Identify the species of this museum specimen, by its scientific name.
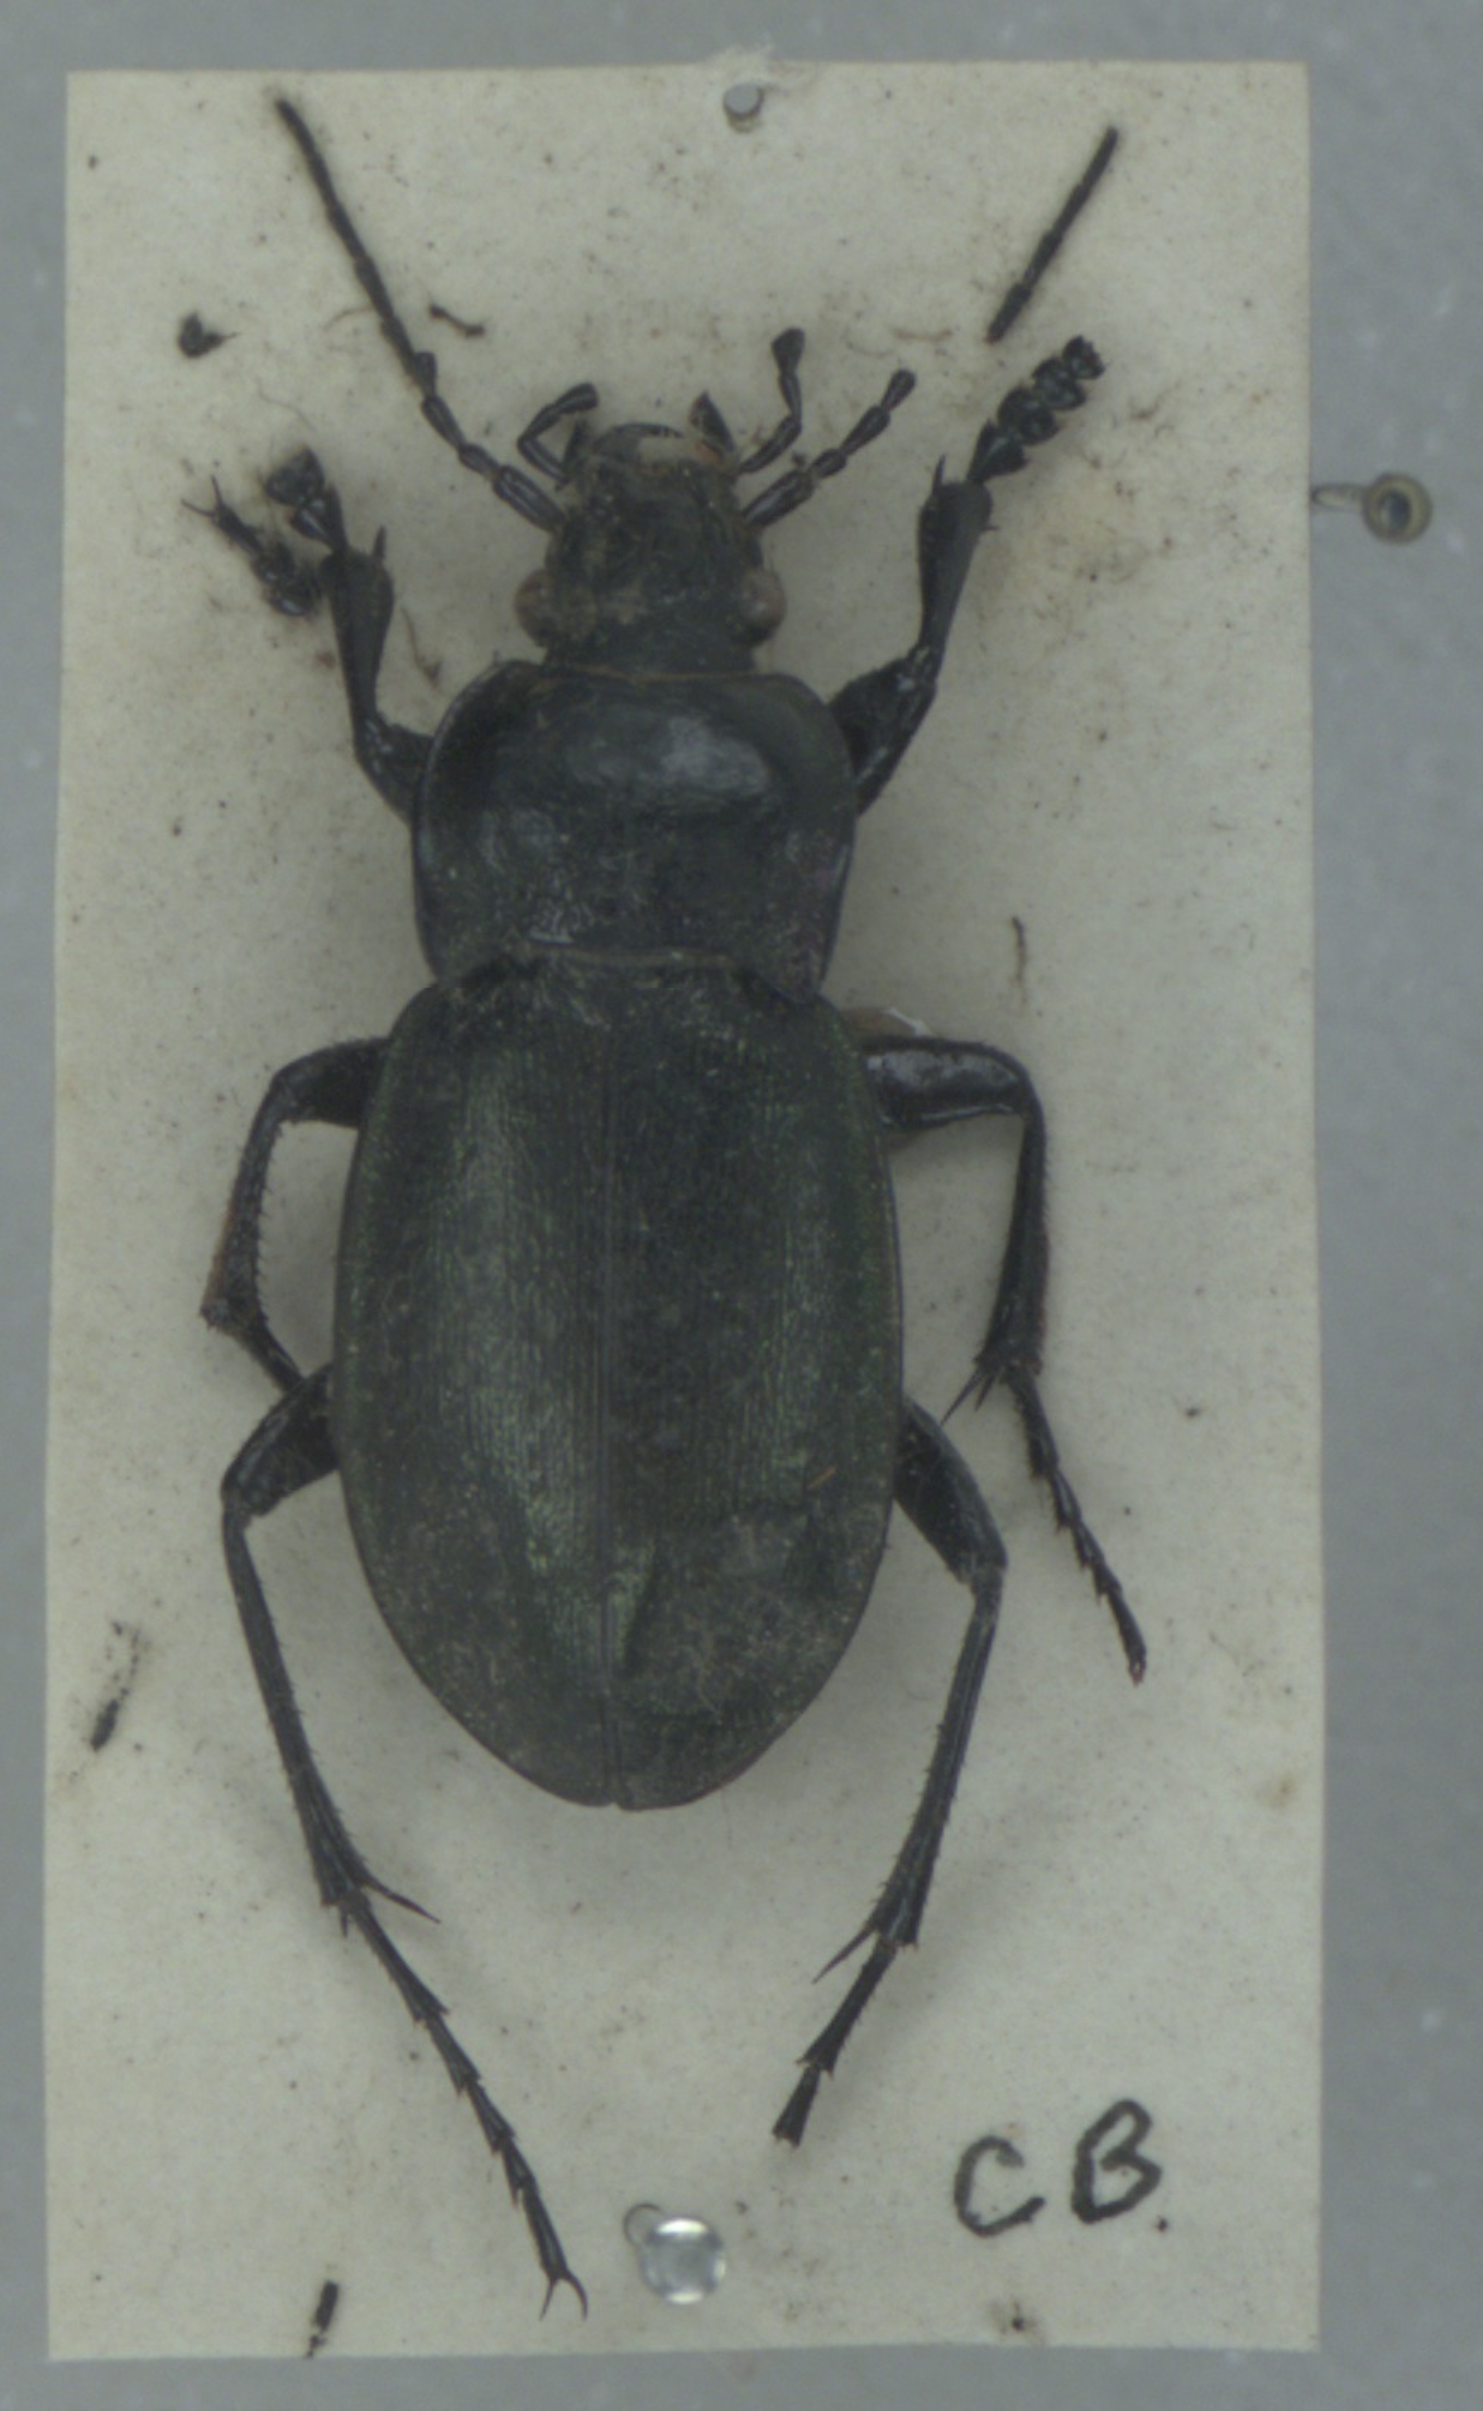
Carabus nemoralis
